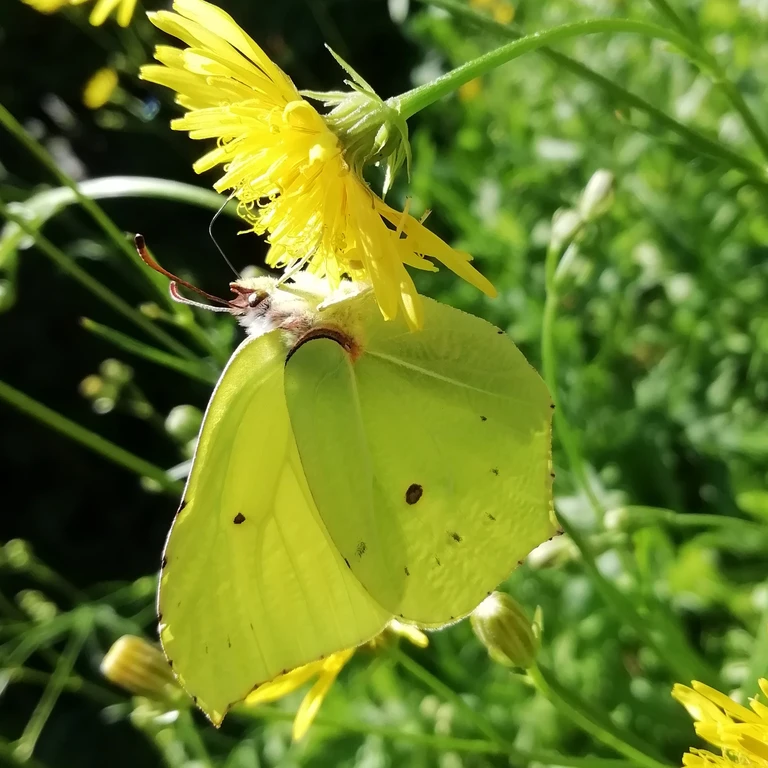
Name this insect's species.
Gonepteryx rhamni
